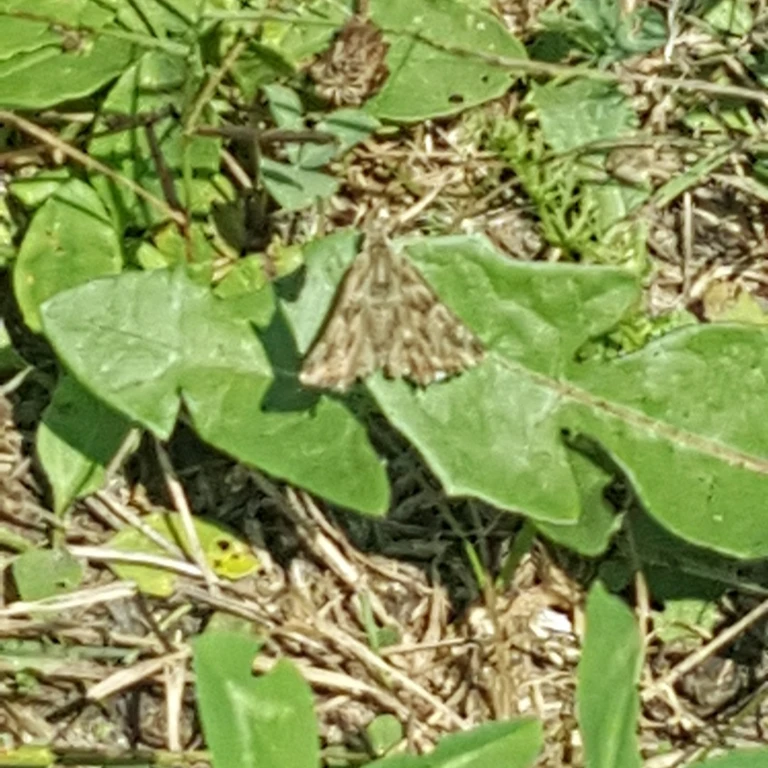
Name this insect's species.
Carcharodus alceae
